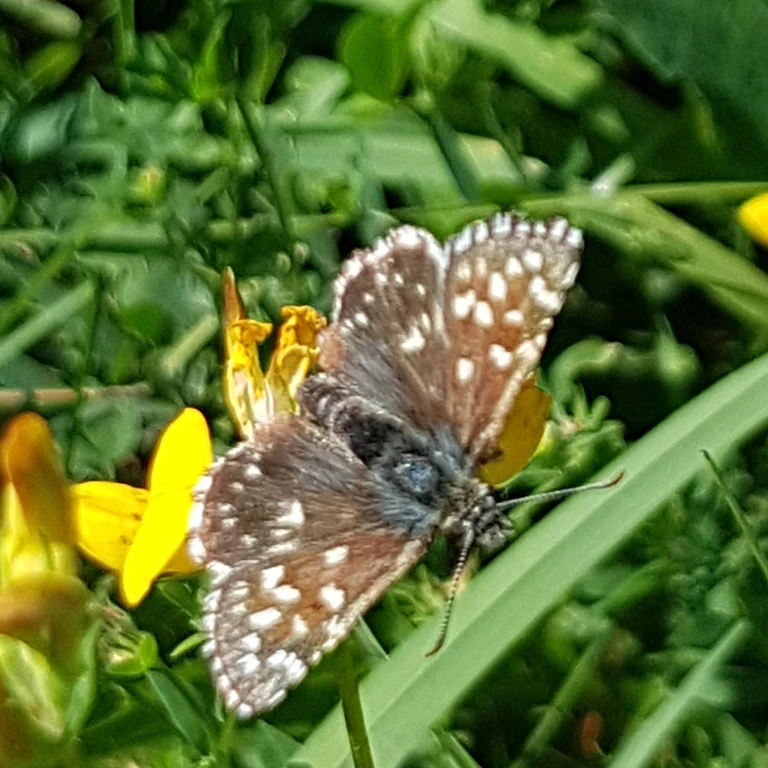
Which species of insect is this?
Pyrgus malvae
